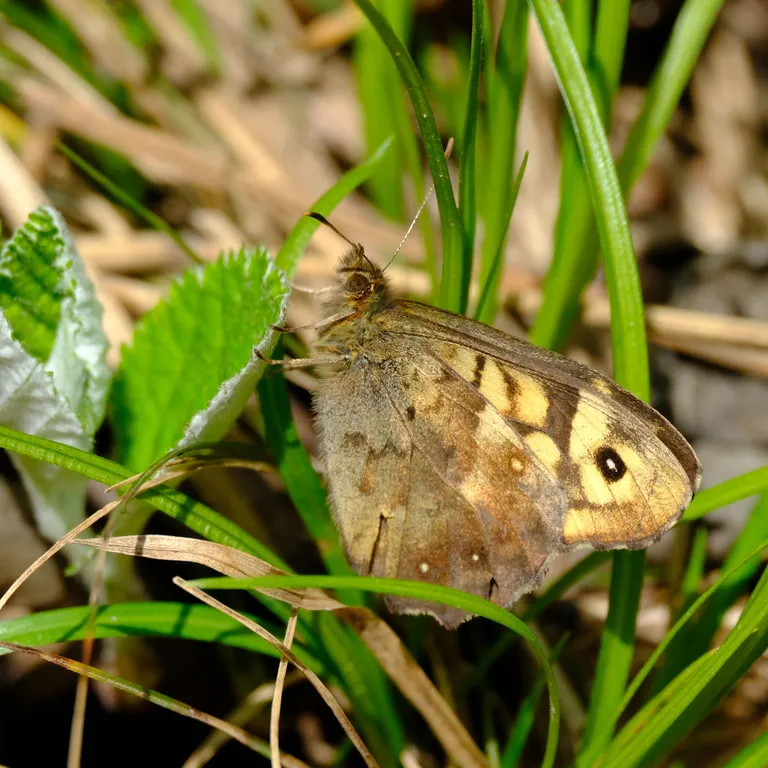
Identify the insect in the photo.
Pararge aegeria
